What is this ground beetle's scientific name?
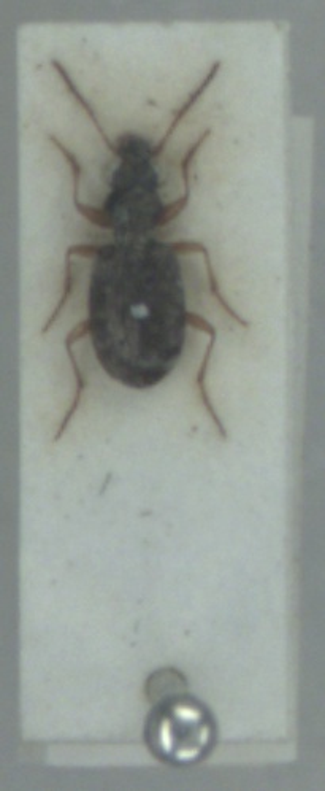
Asaphidion curtum
